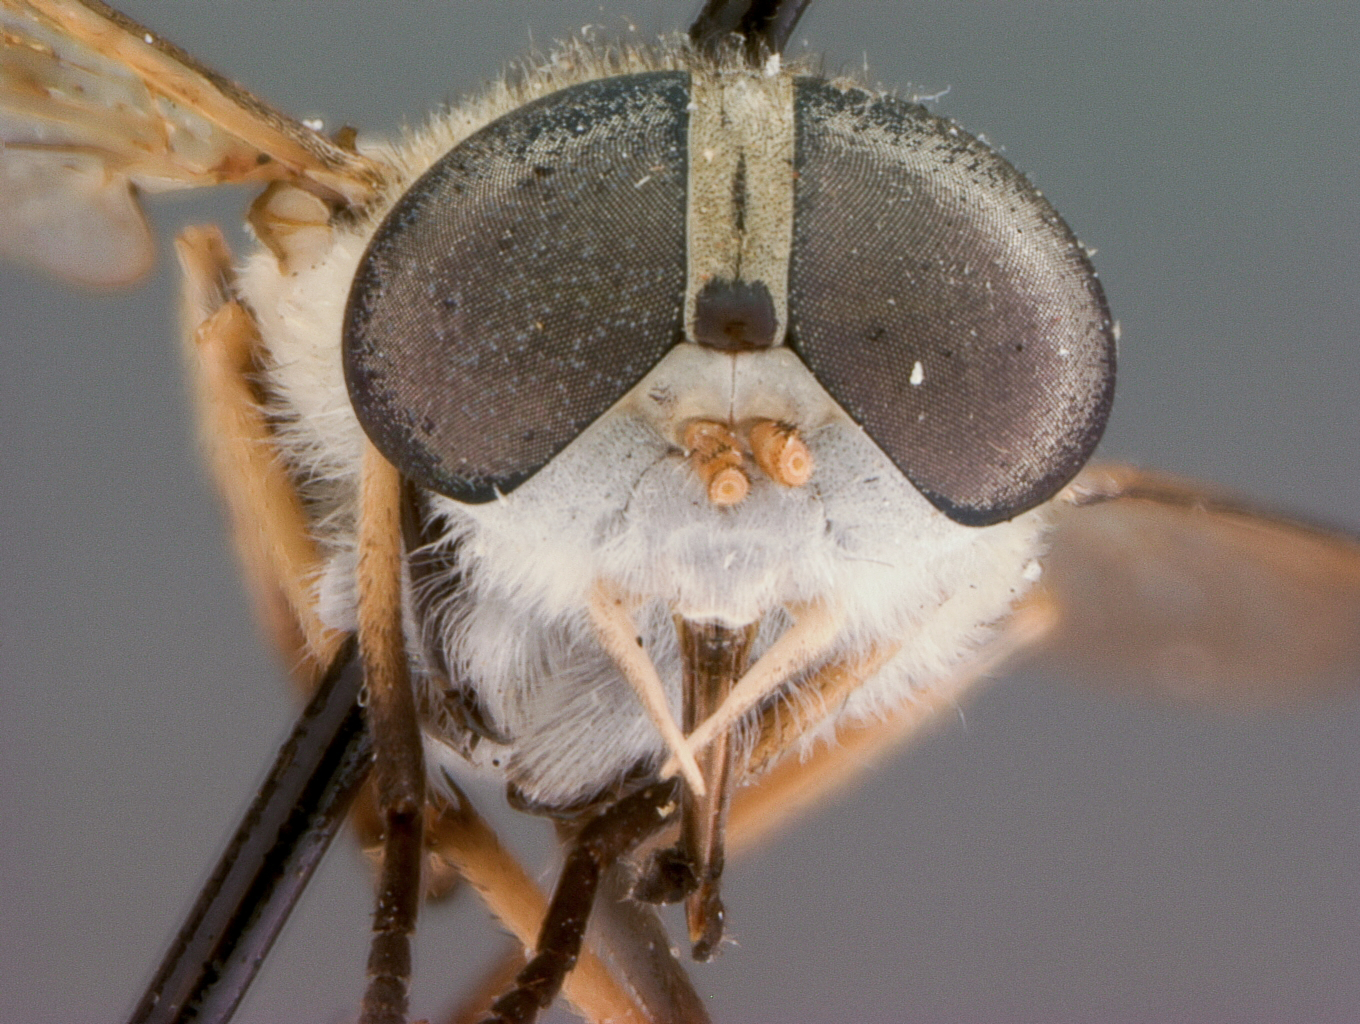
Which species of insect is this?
Tabanus bishoppi
